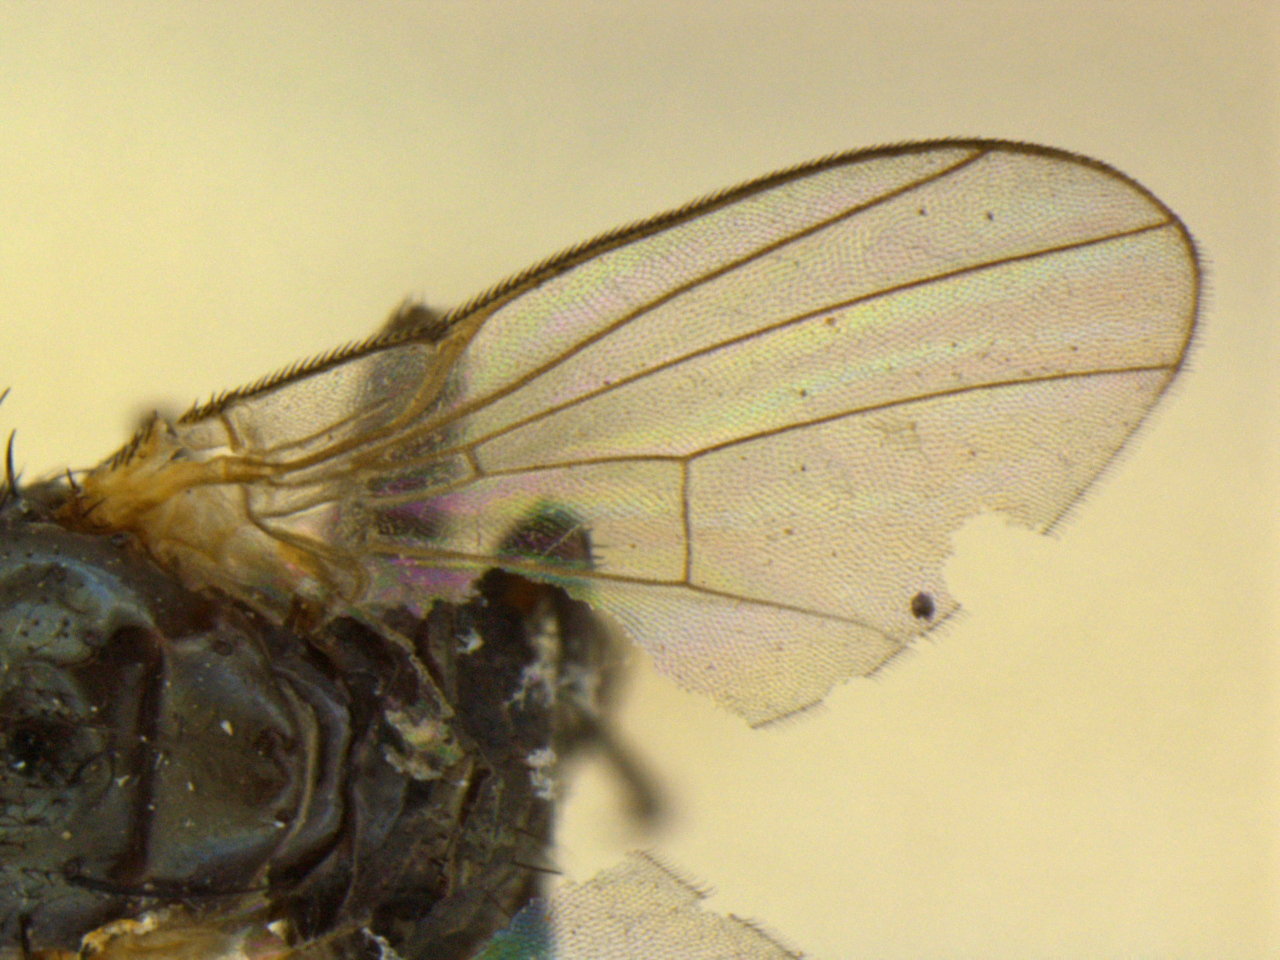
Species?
Agromyza schmidti
